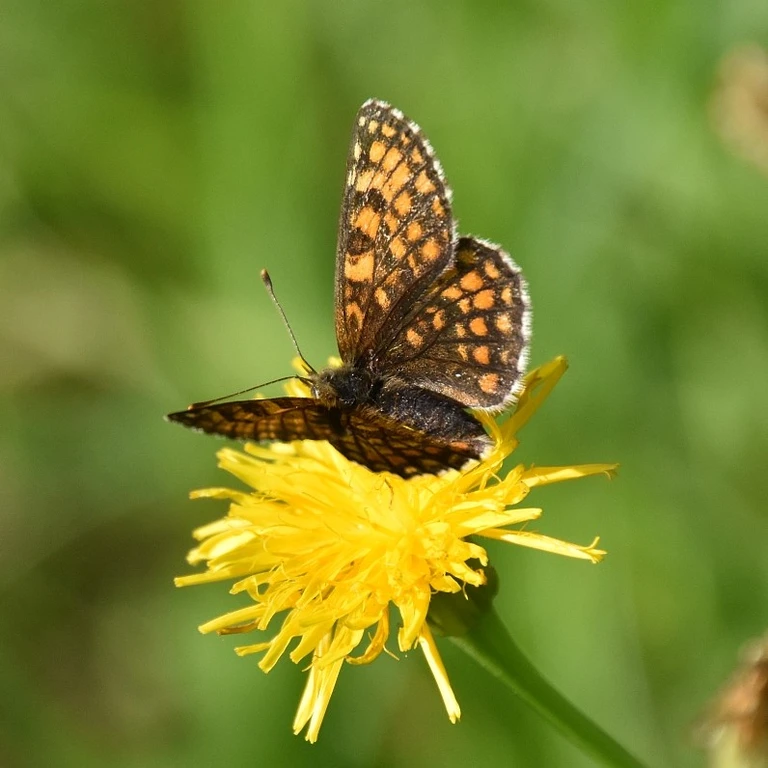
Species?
Melitaea athalia
